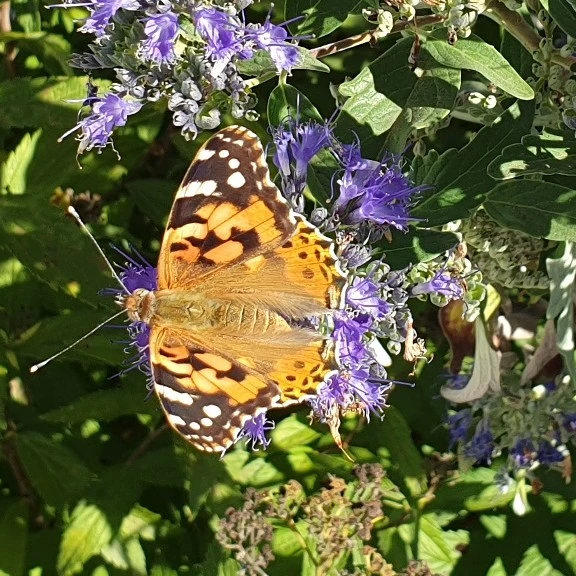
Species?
Vanessa cardui
